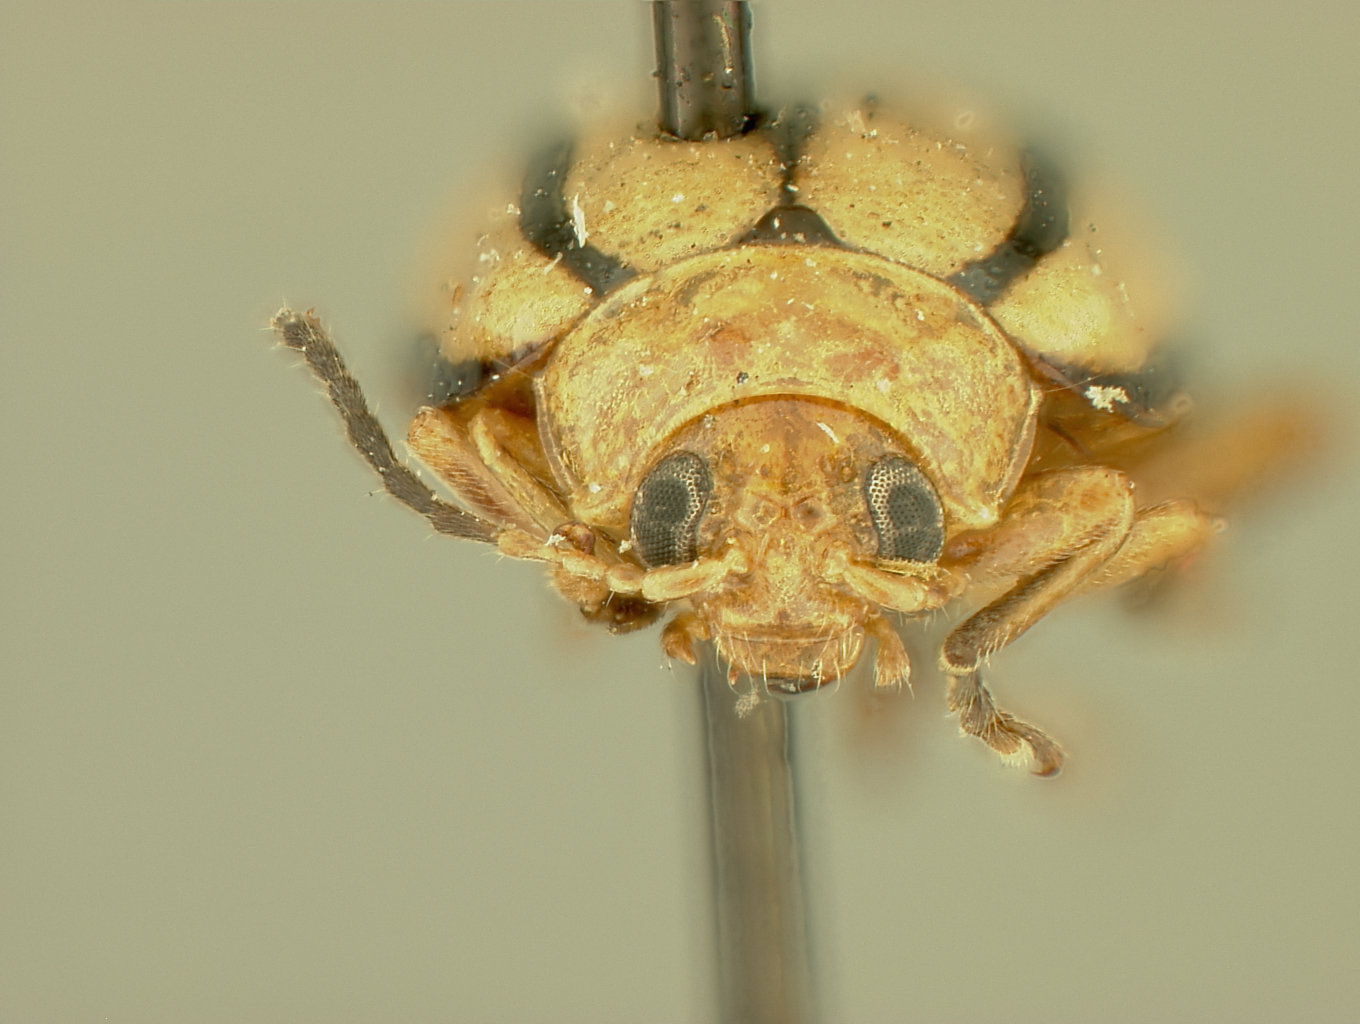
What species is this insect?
Disonycha ovata
